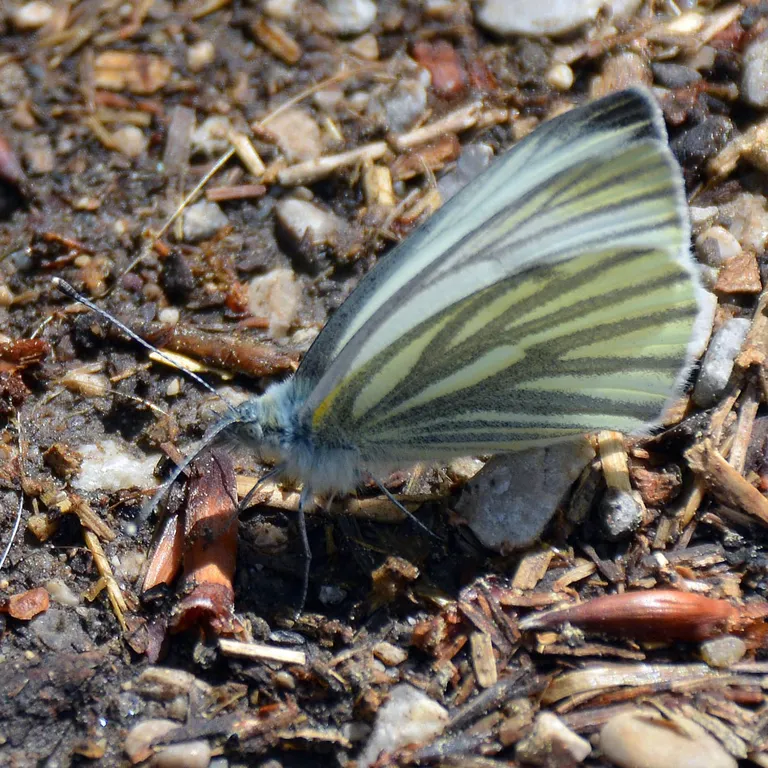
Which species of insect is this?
Pieris napi
